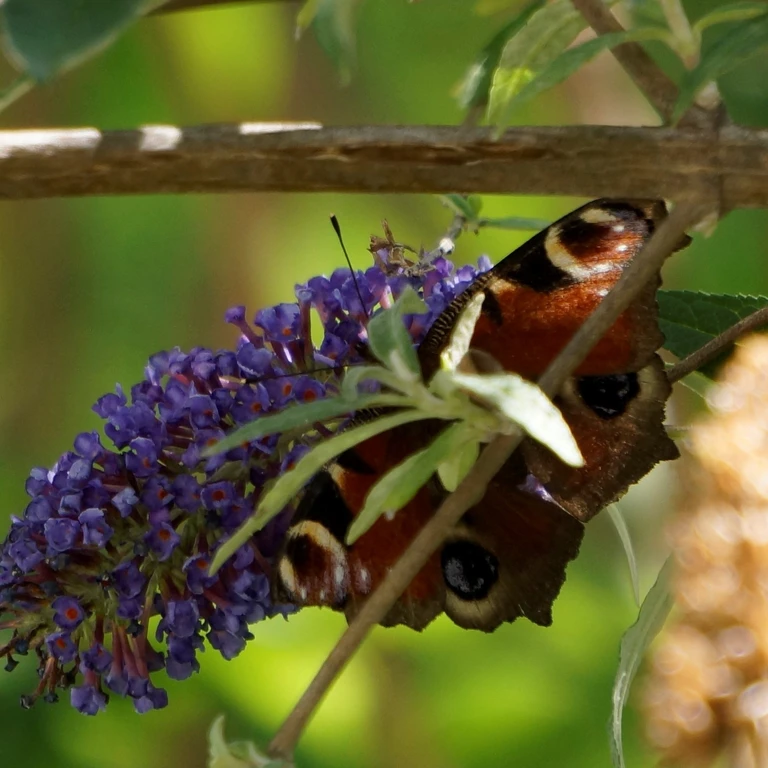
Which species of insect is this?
Aglais io
